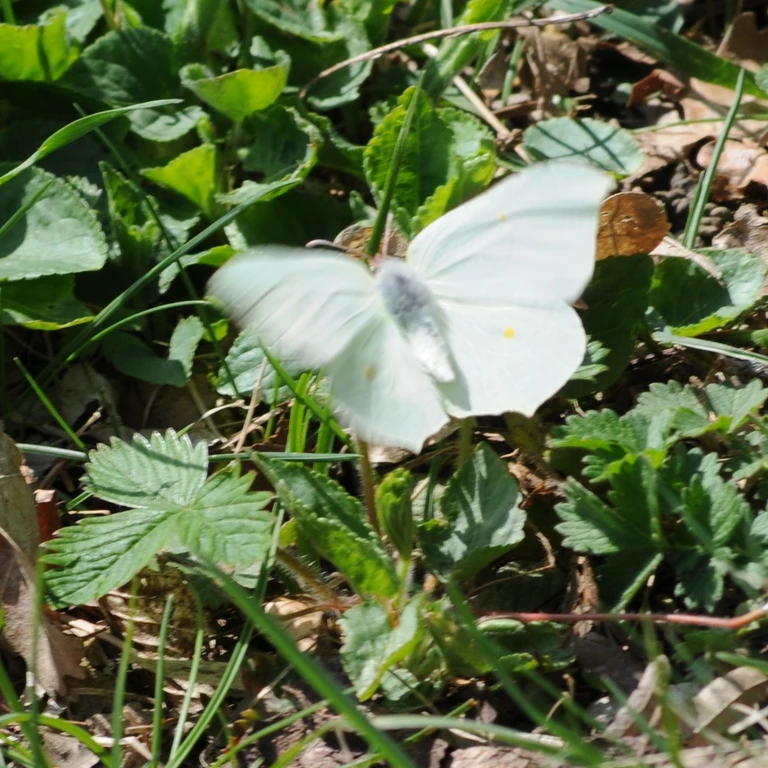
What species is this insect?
Gonepteryx rhamni
